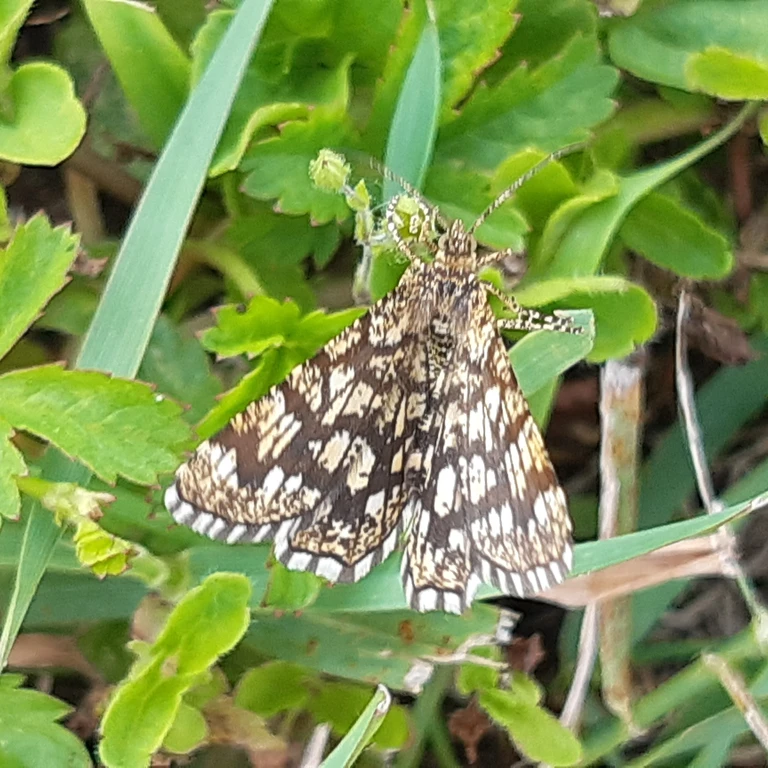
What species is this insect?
Chiasmia clathrata
